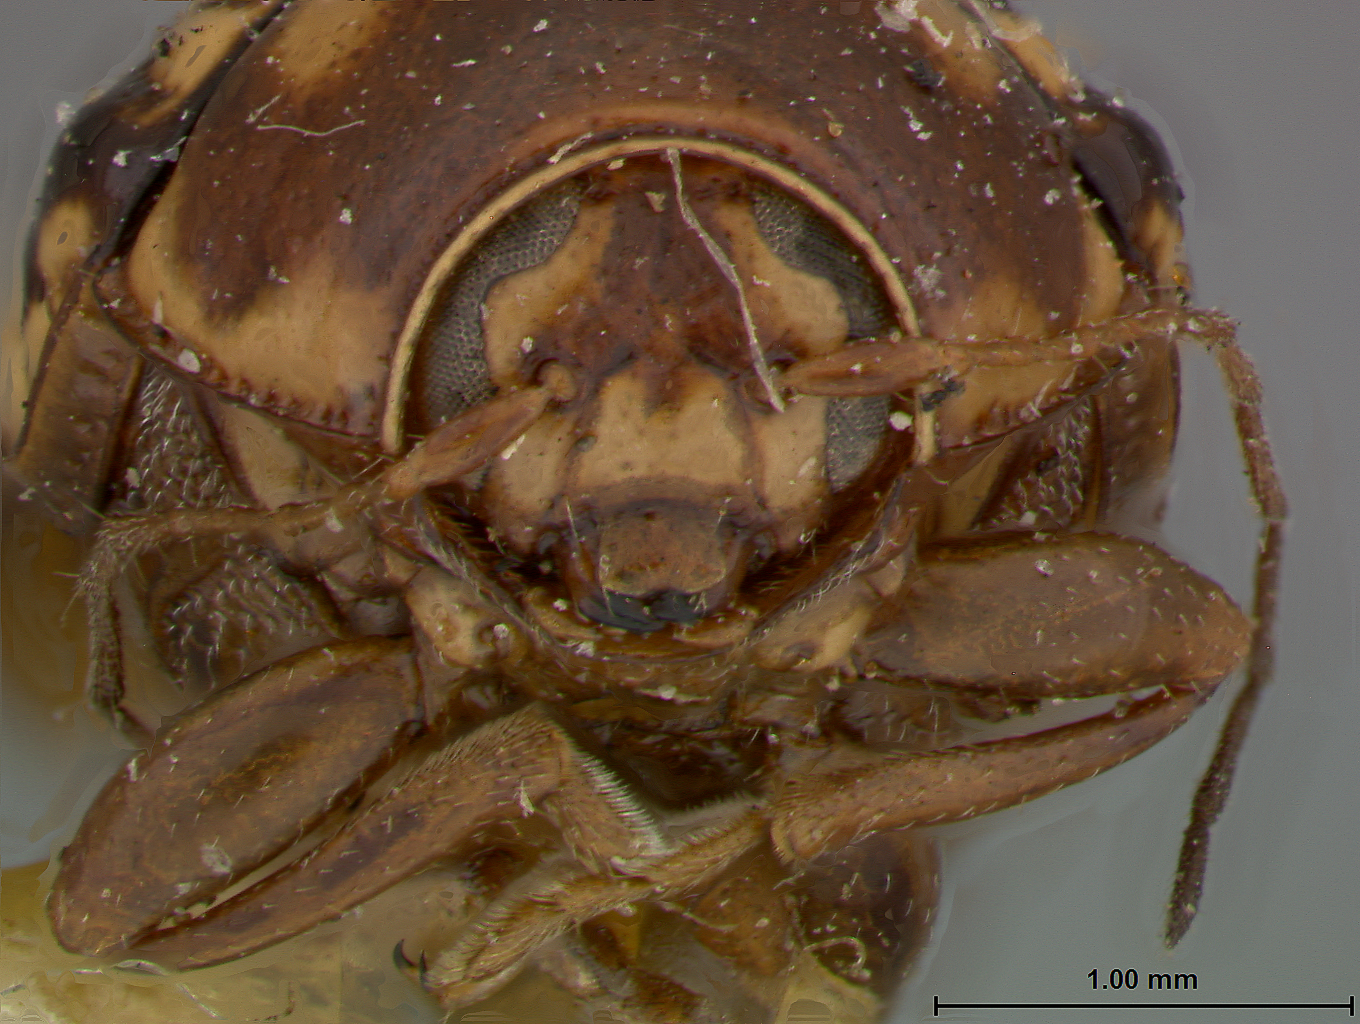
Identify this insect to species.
Bassareus formosus
